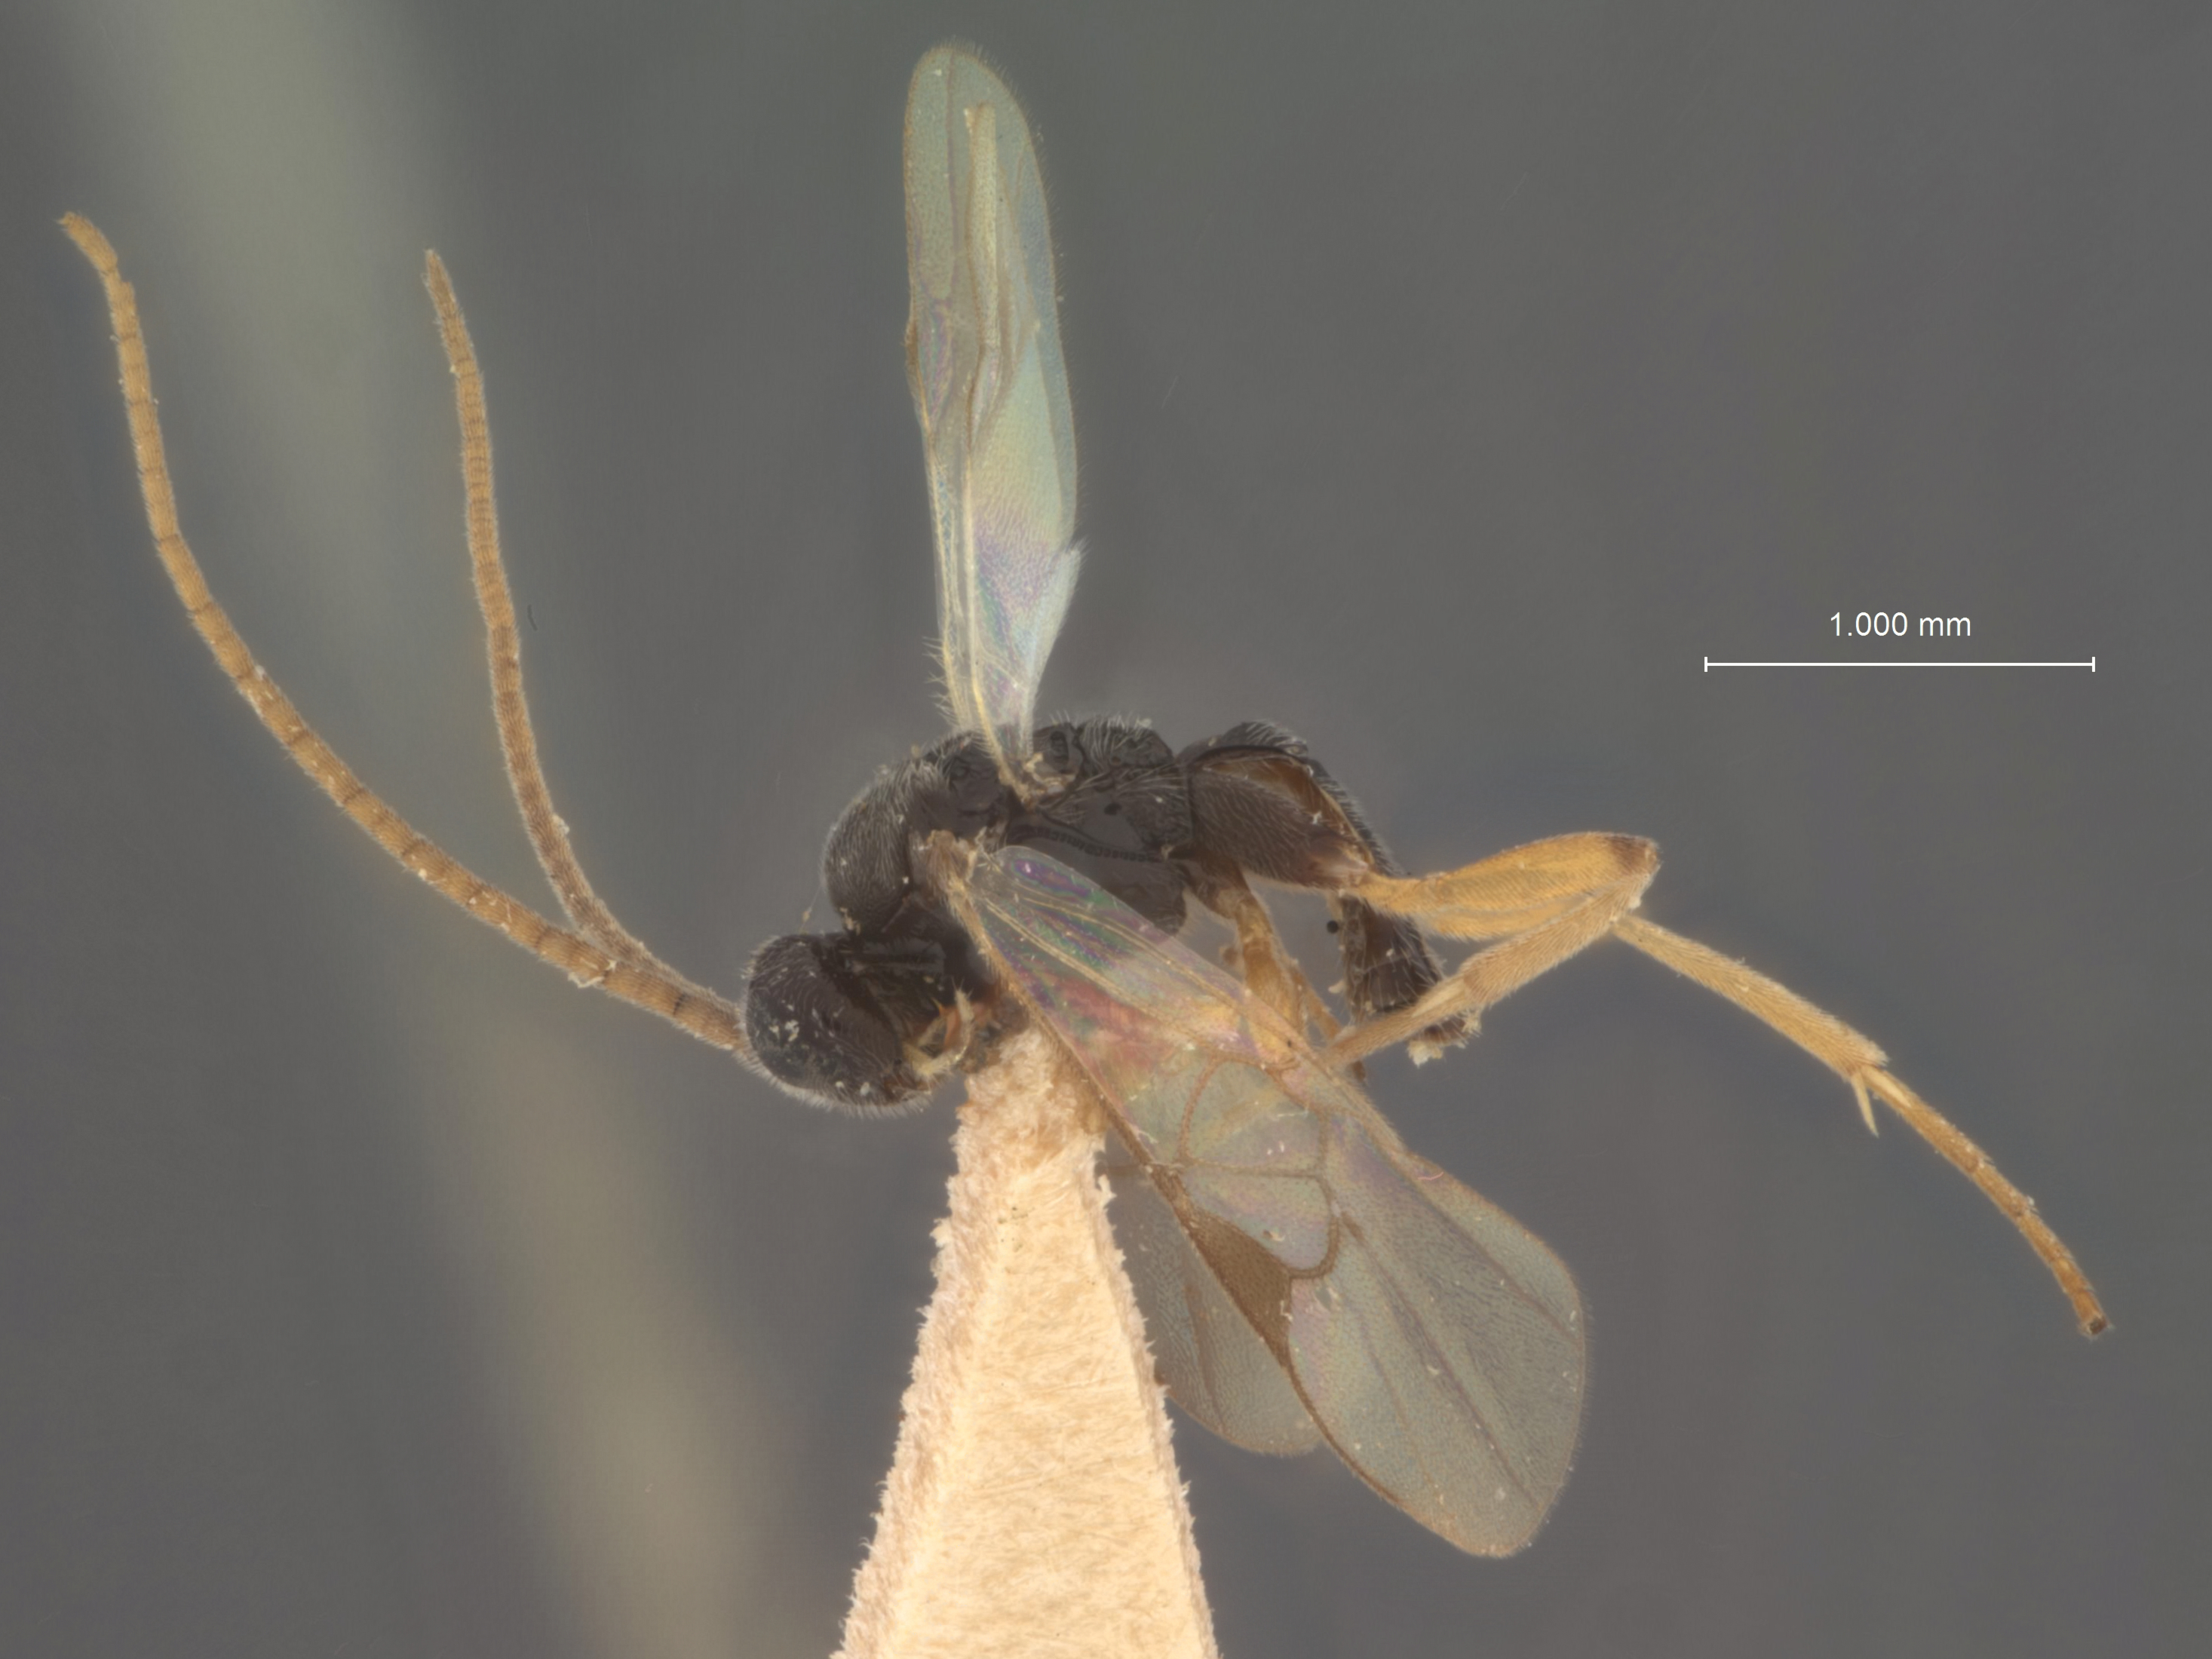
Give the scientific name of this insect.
Apanteles cushmani
